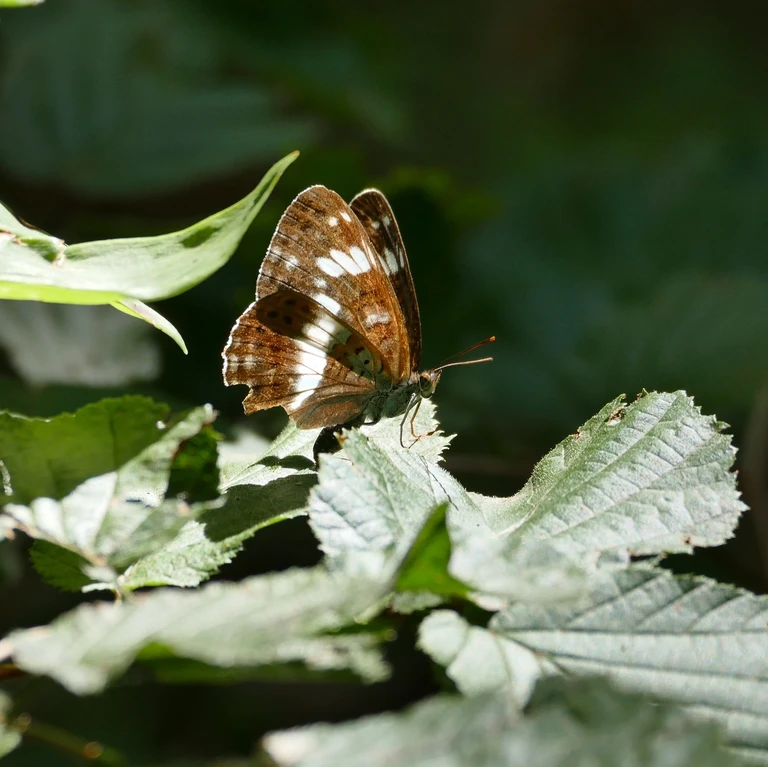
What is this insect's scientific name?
Limenitis camilla (also Ladoga camilla)
